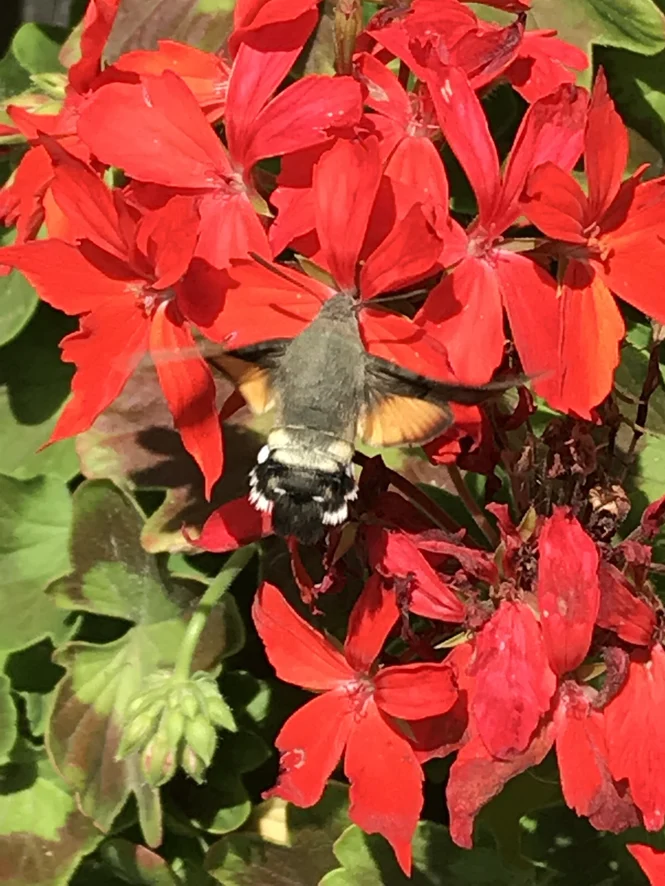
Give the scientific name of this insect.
Macroglossum stellatarum
